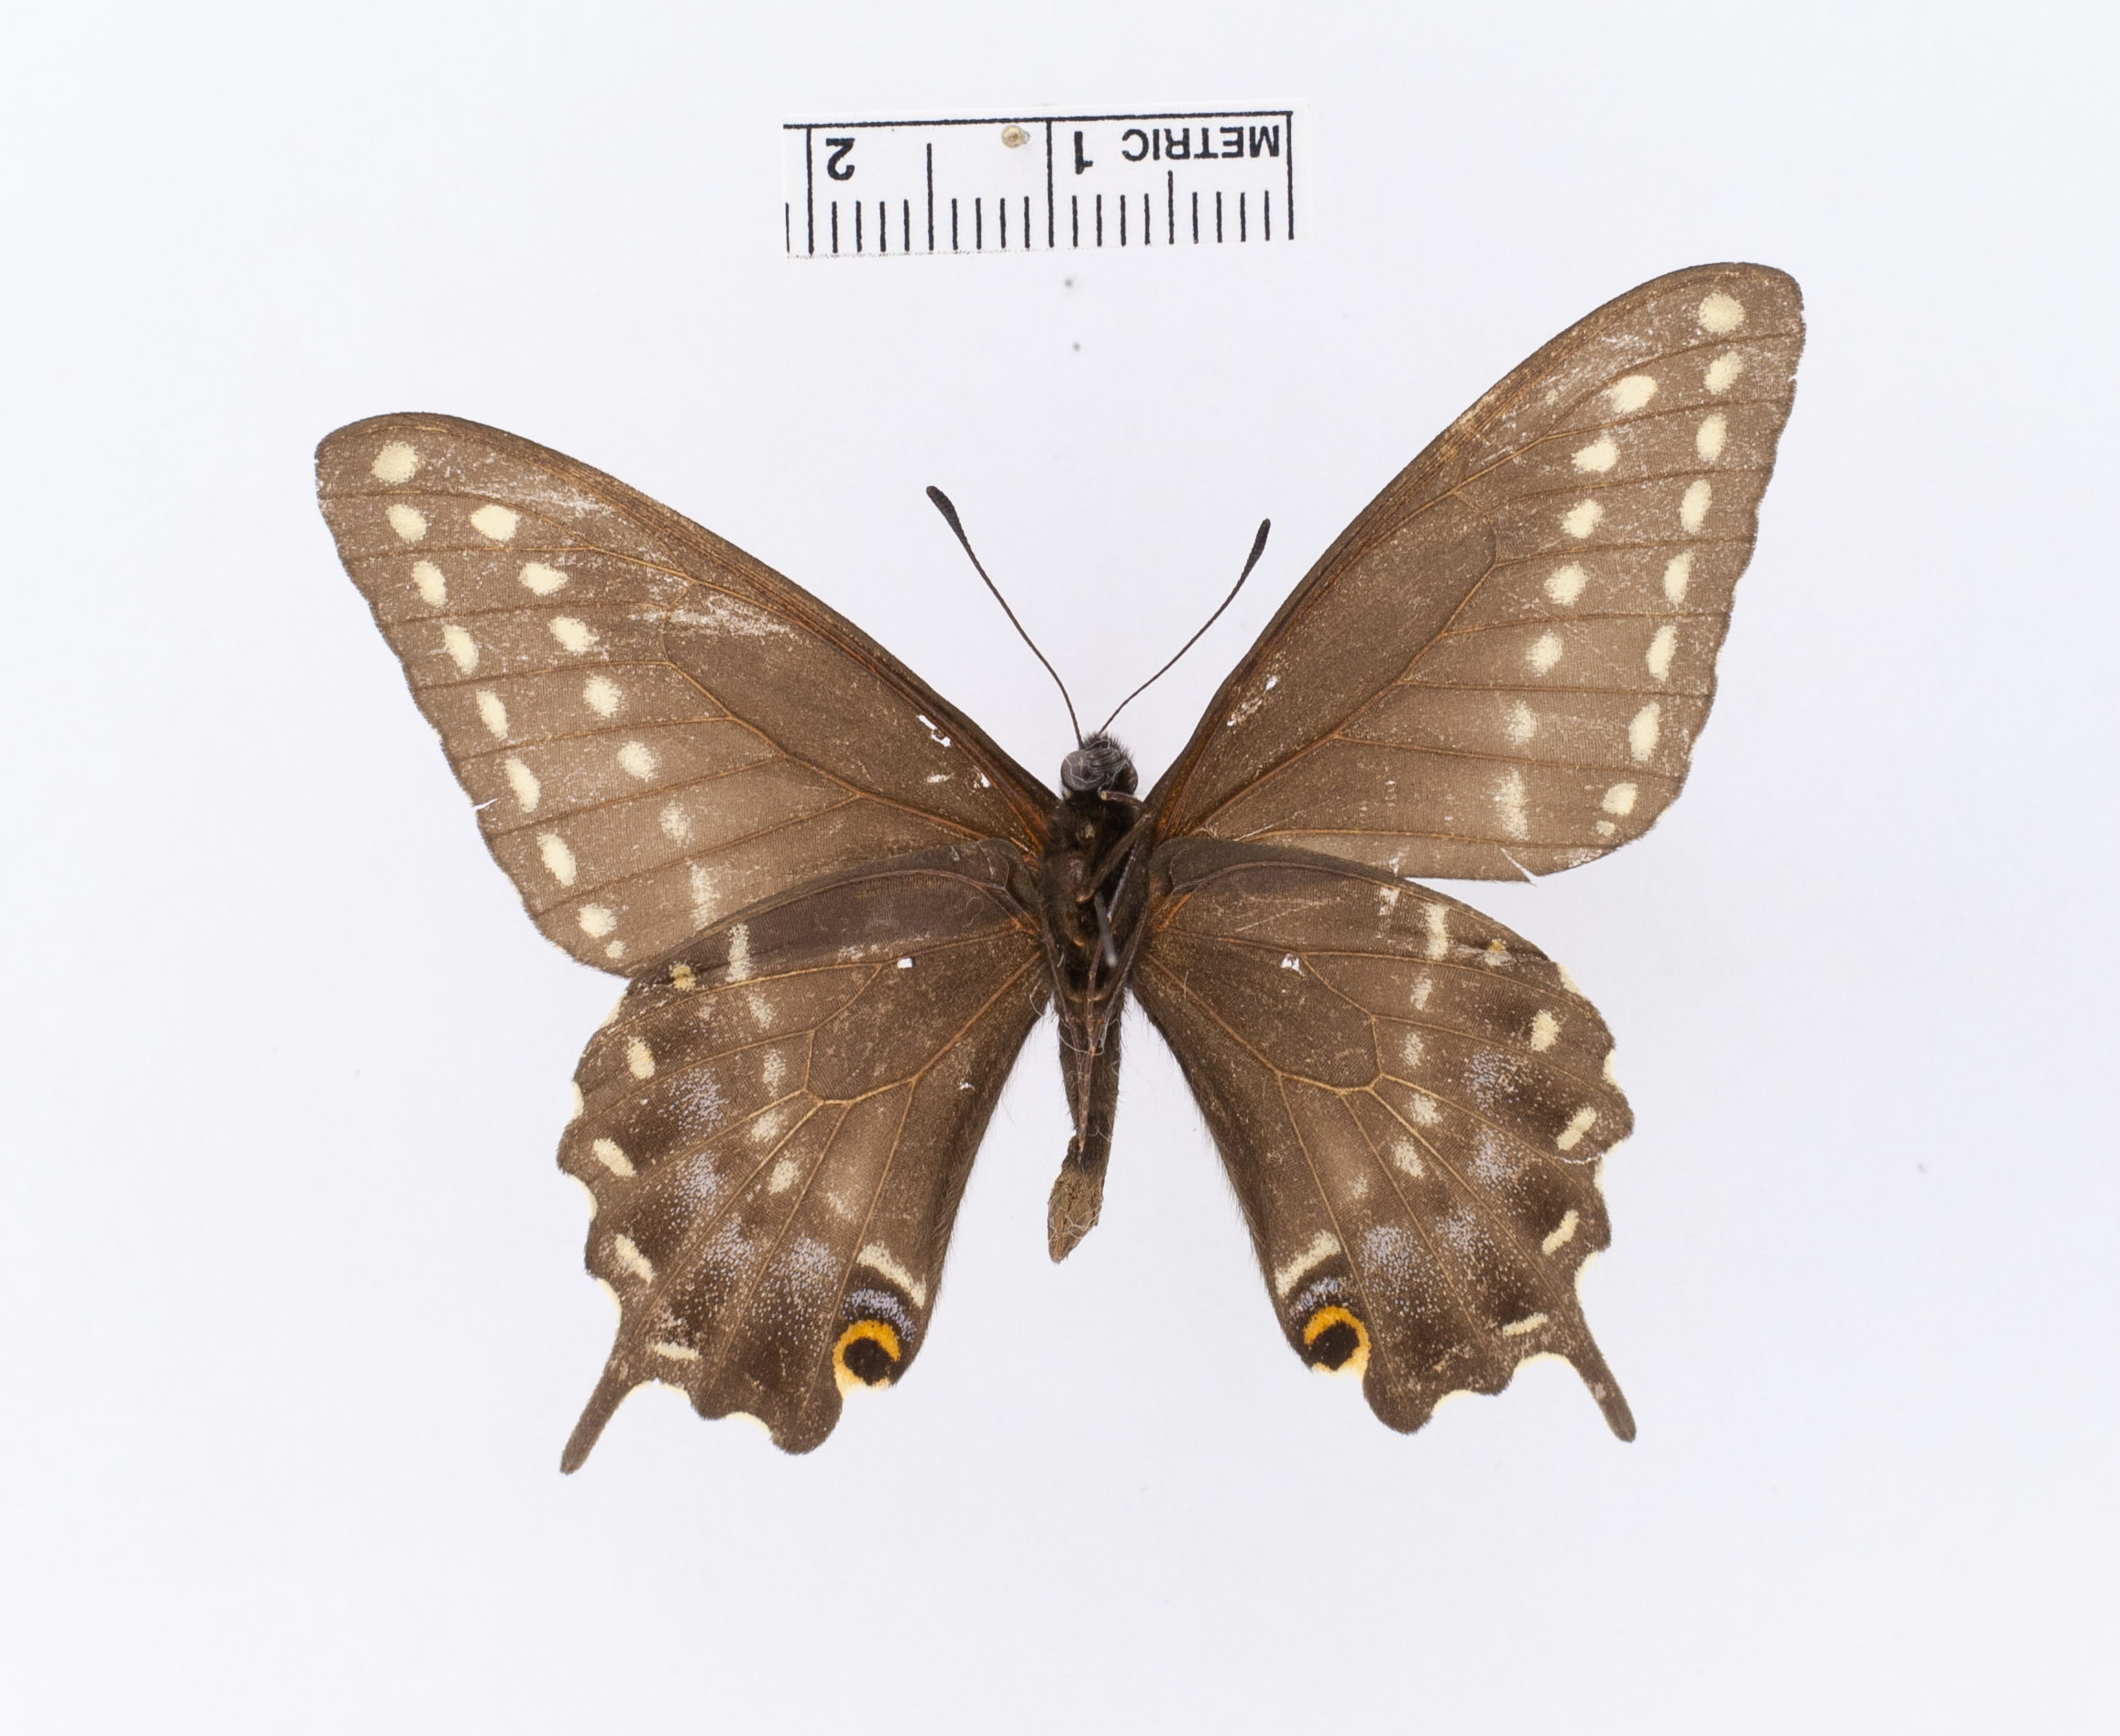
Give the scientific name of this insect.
Papilio indra
